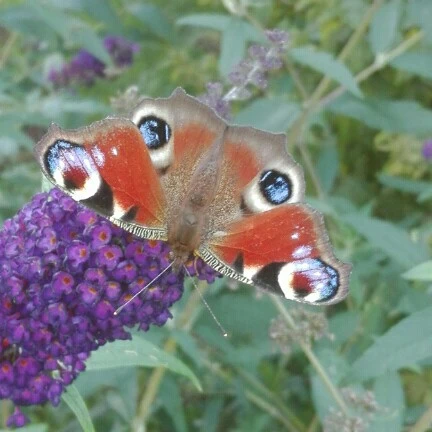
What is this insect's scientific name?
Aglais io
